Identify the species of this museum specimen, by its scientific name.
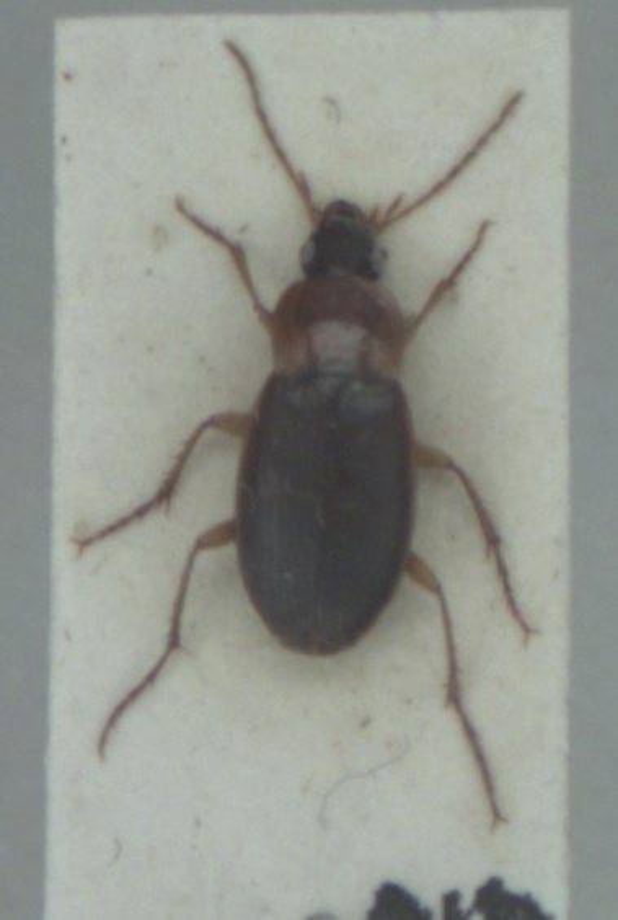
Calathus cinctus
